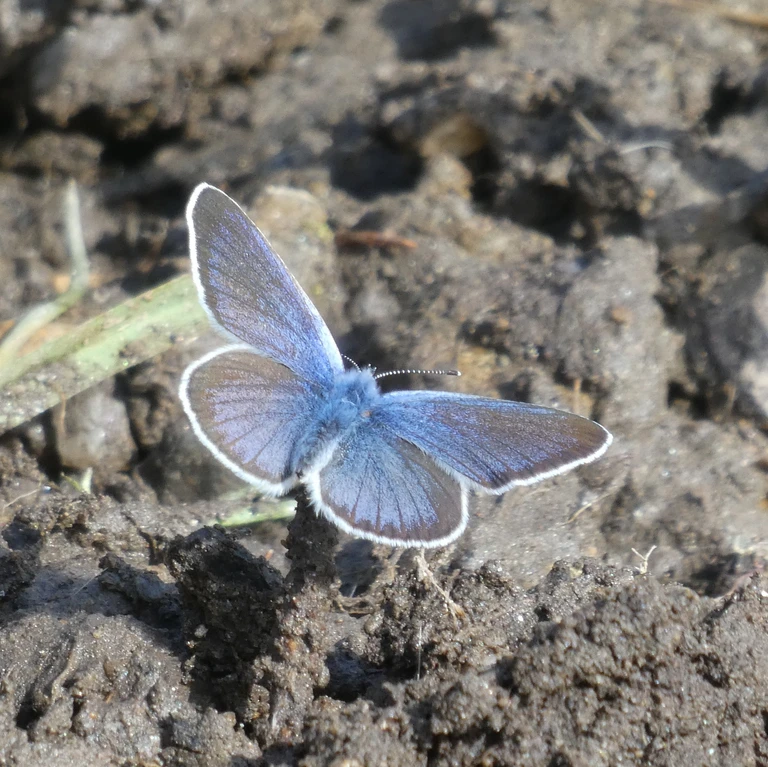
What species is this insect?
Cyaniris semiargus
